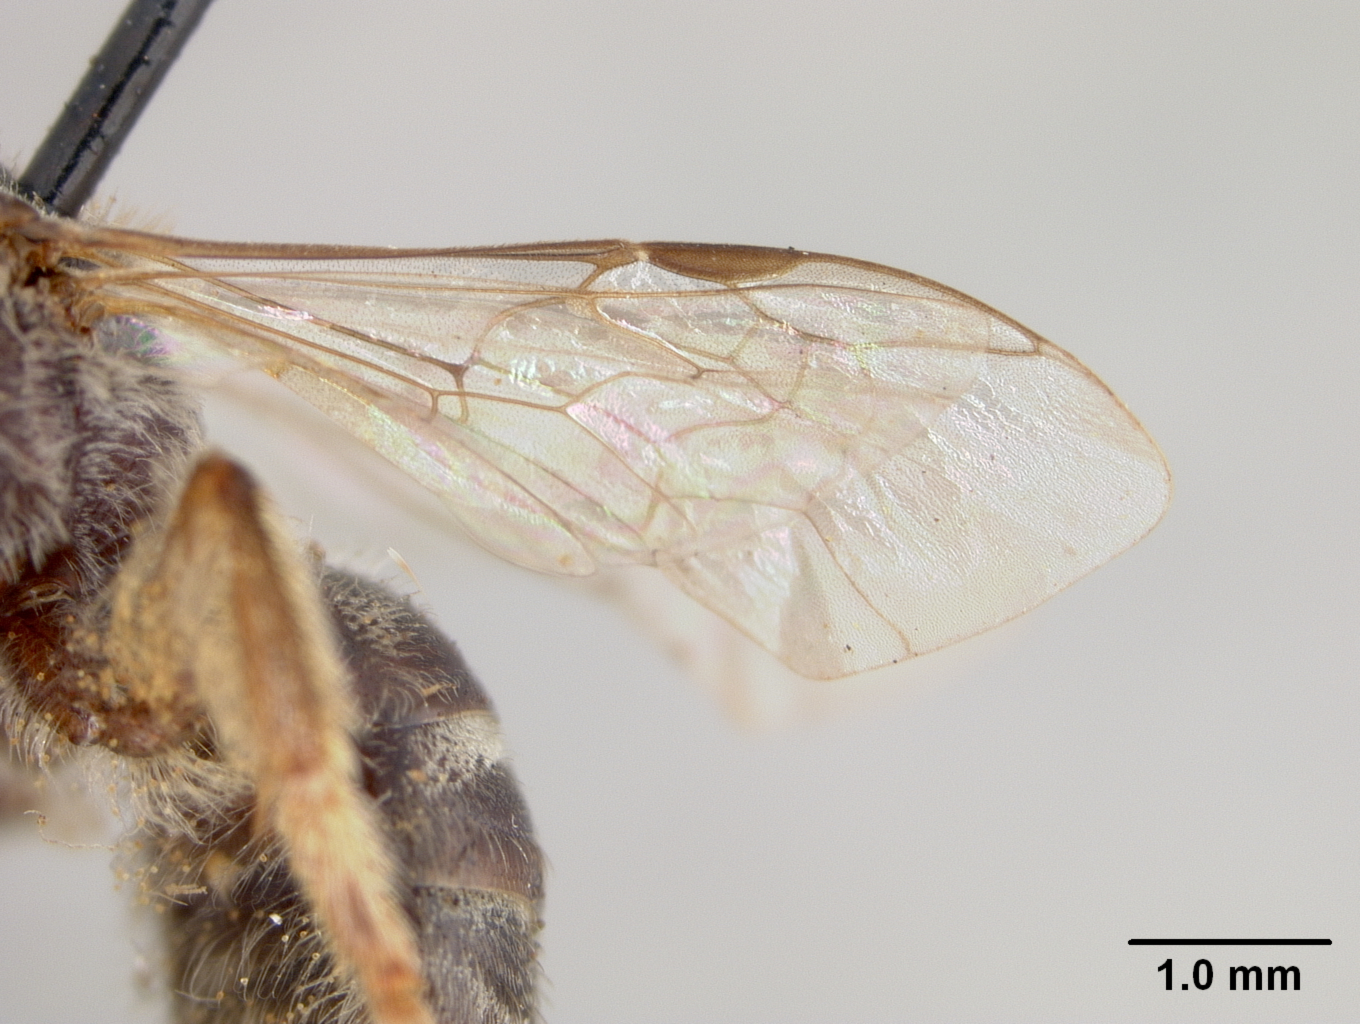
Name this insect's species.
Halictus philipi
